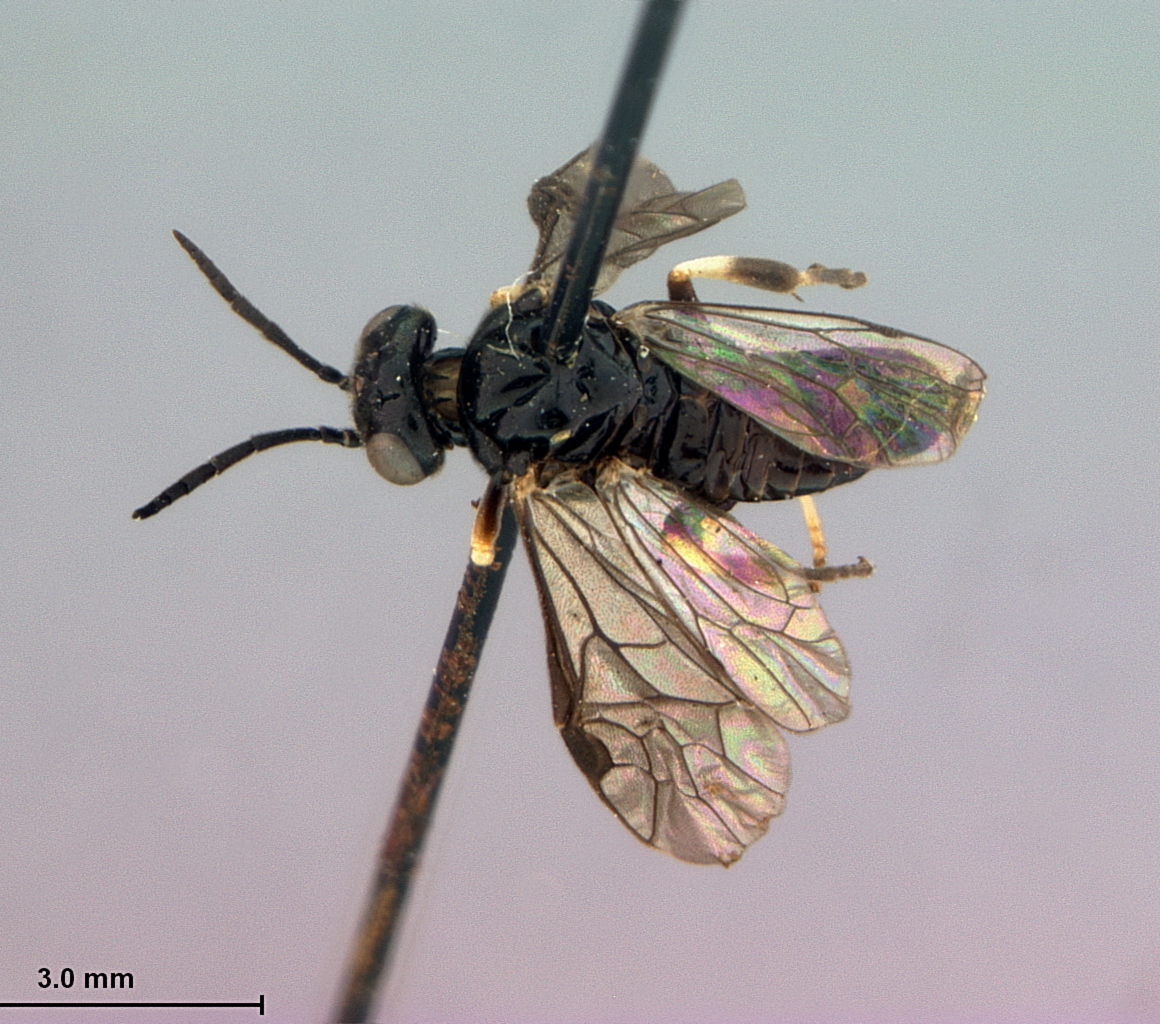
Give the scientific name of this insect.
Eriocampoides castaneae
